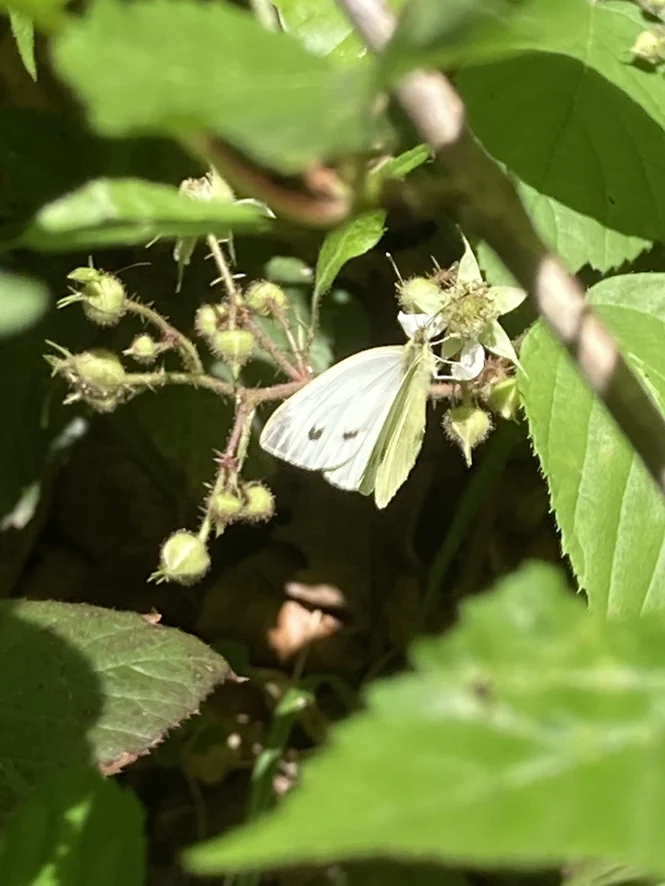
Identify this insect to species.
Pieris napi
